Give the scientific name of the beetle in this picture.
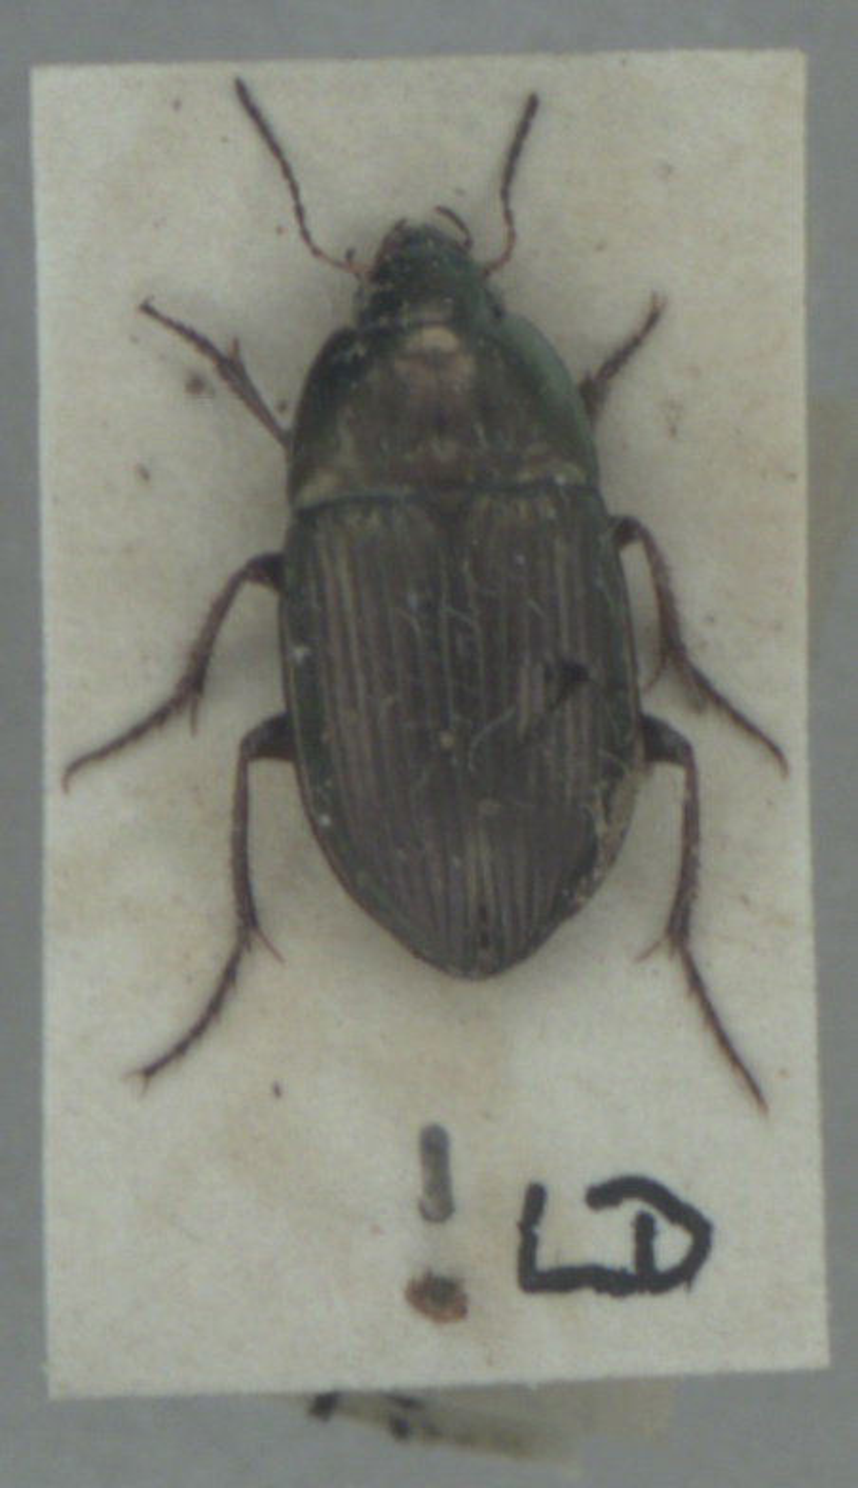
Amara eurynota
